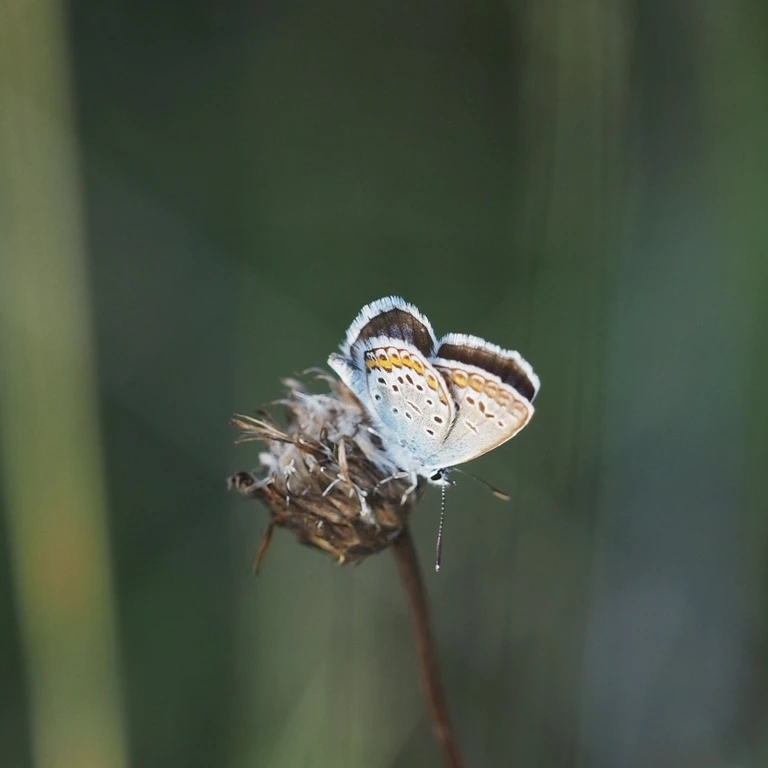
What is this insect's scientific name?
Plebejus argus
